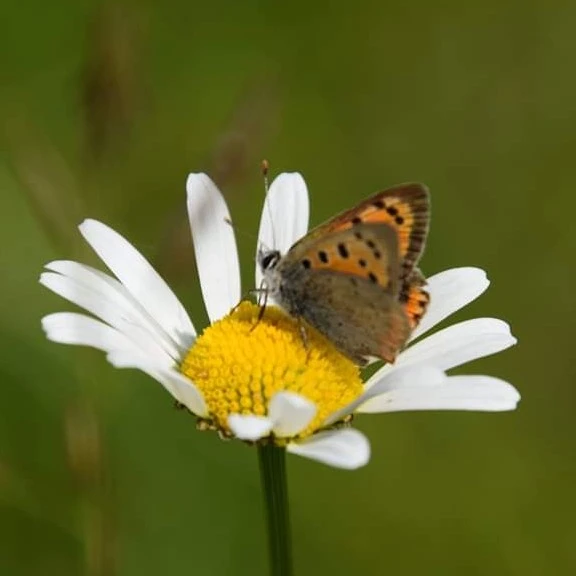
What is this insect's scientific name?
Lycaena phlaeas
